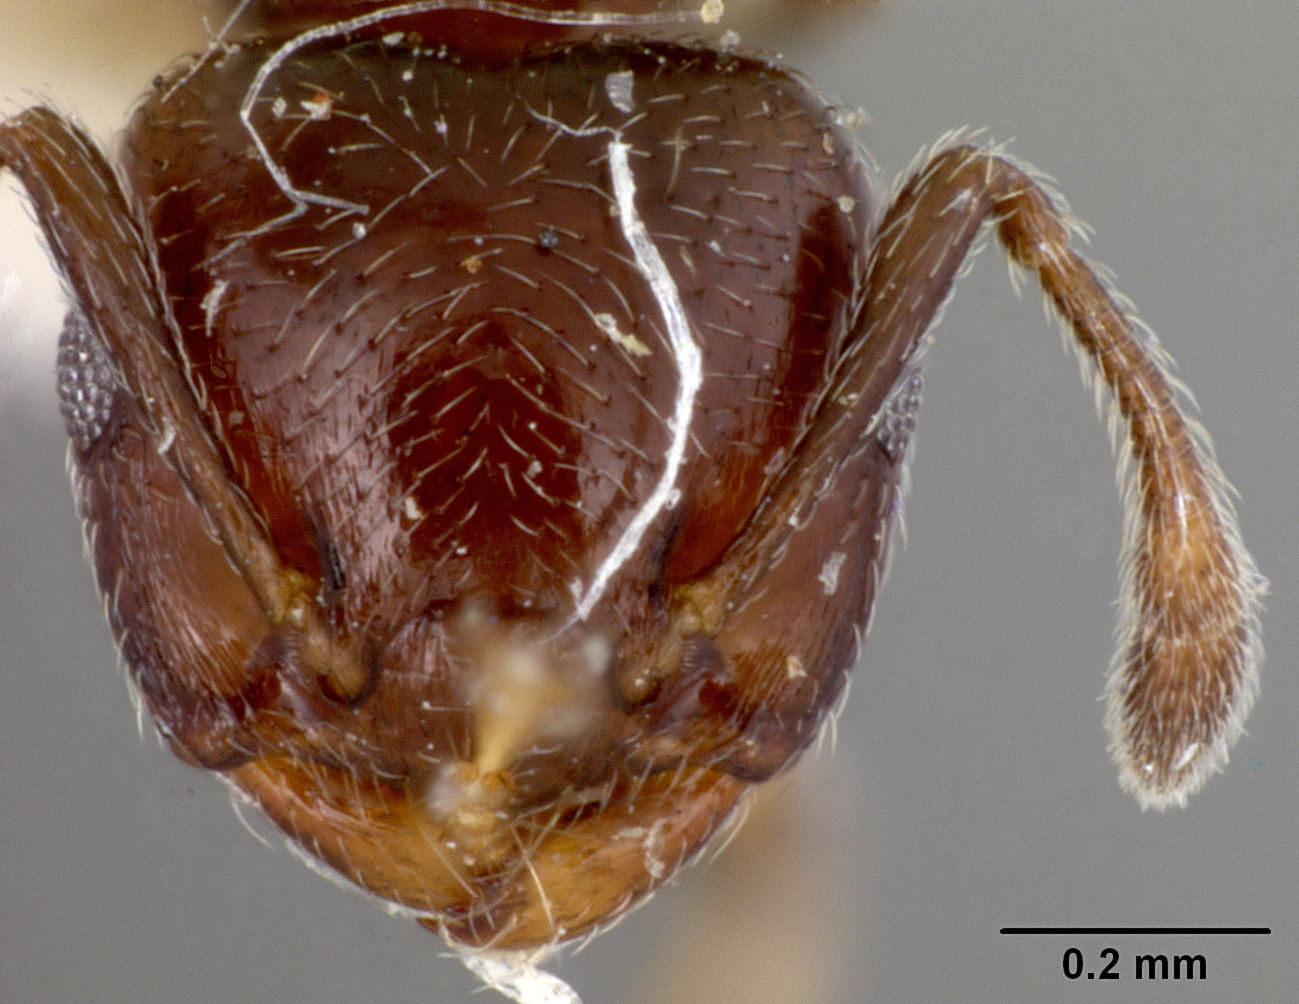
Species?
Crematogaster brevispinosa
